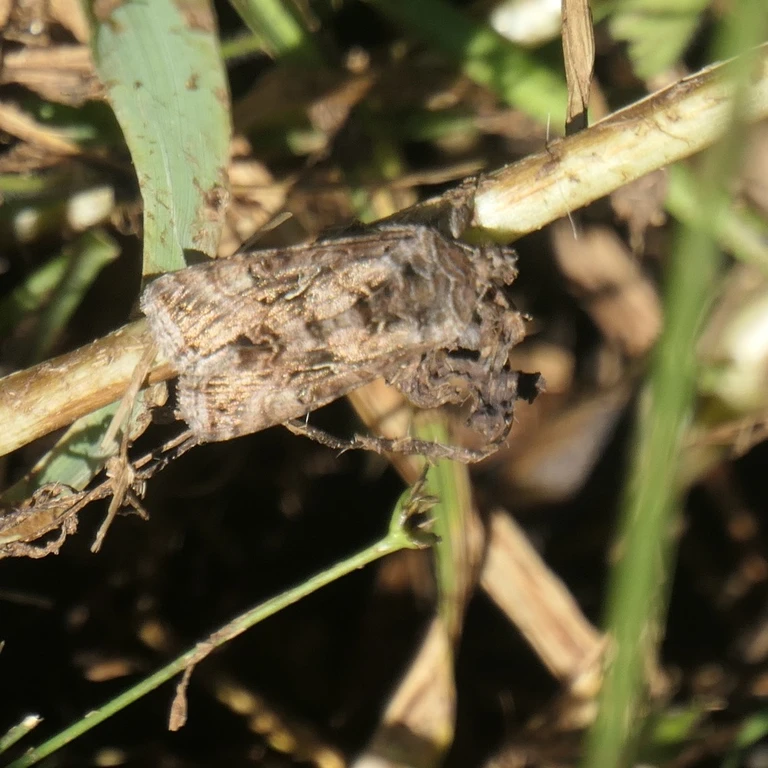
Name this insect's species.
Autographa gamma
